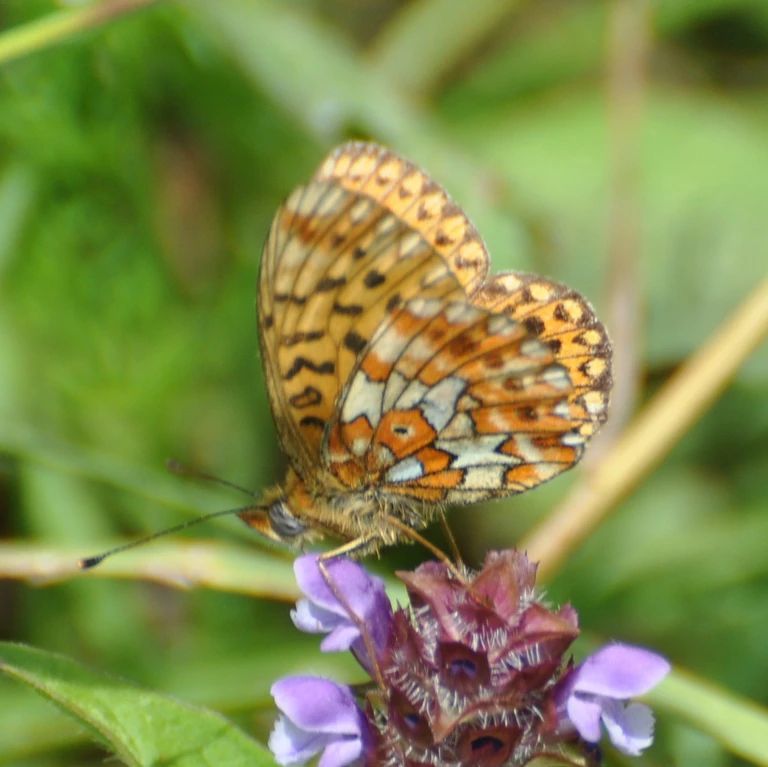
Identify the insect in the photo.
Boloria euphrosyne (also Clossiana euphrosyne)
